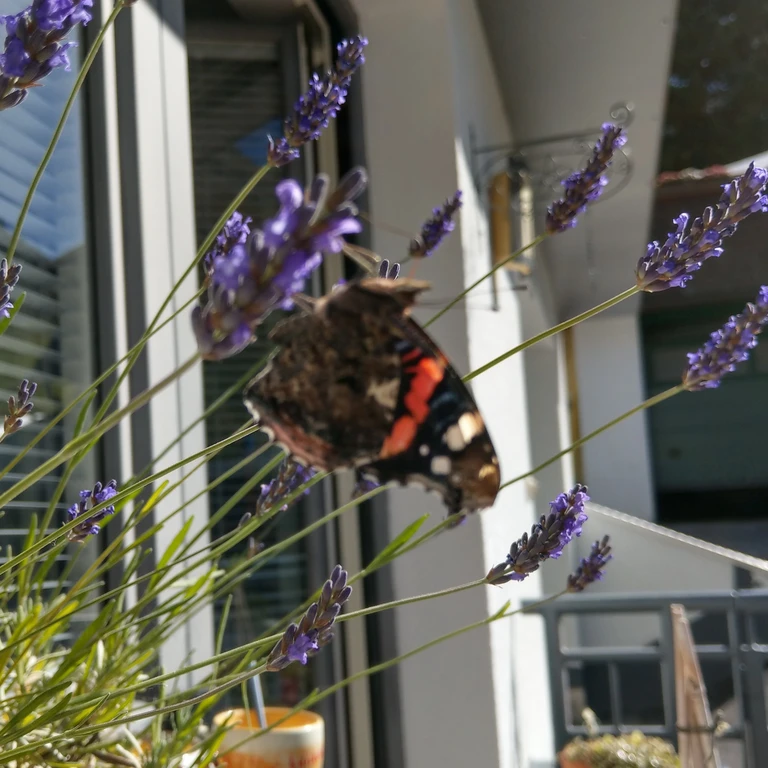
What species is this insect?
Vanessa atalanta
